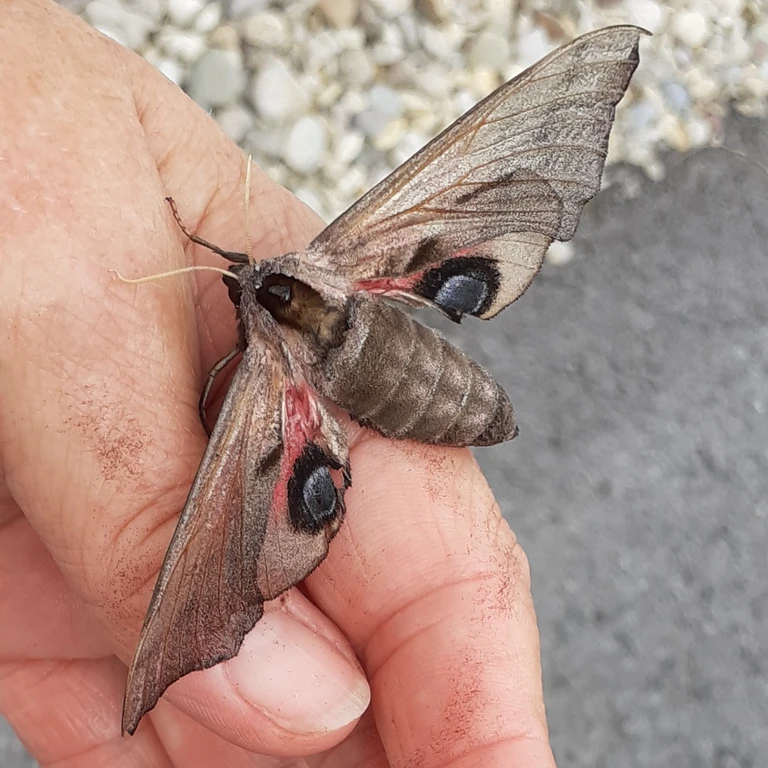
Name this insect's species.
Smerinthus ocellata
